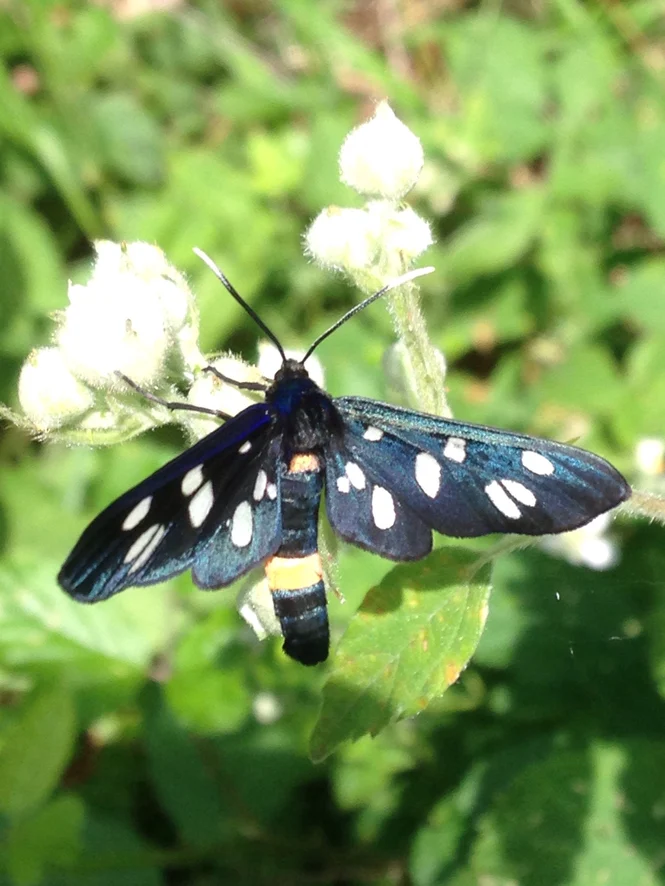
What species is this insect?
Amata phegea
